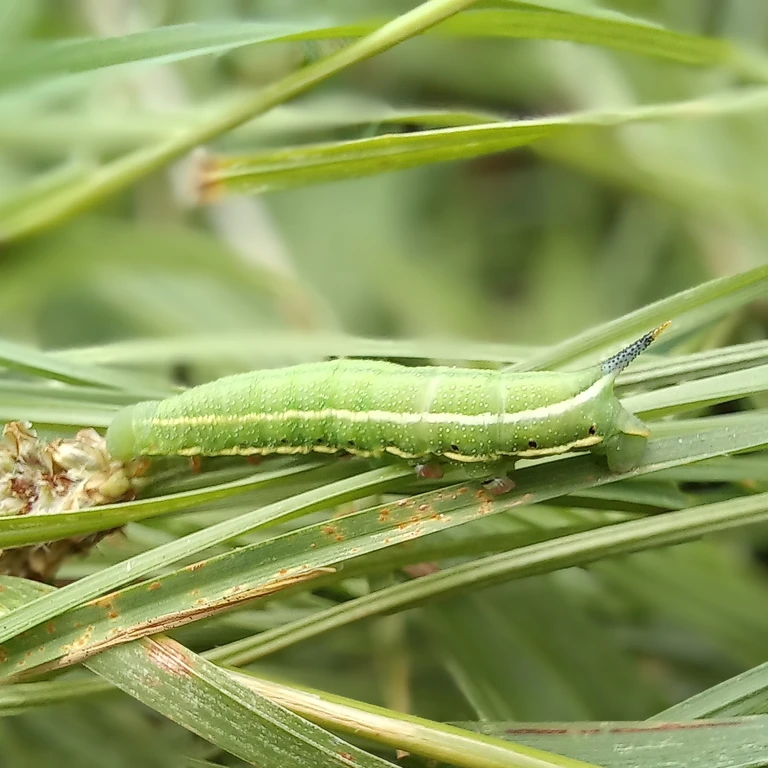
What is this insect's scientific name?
Macroglossum stellatarum
